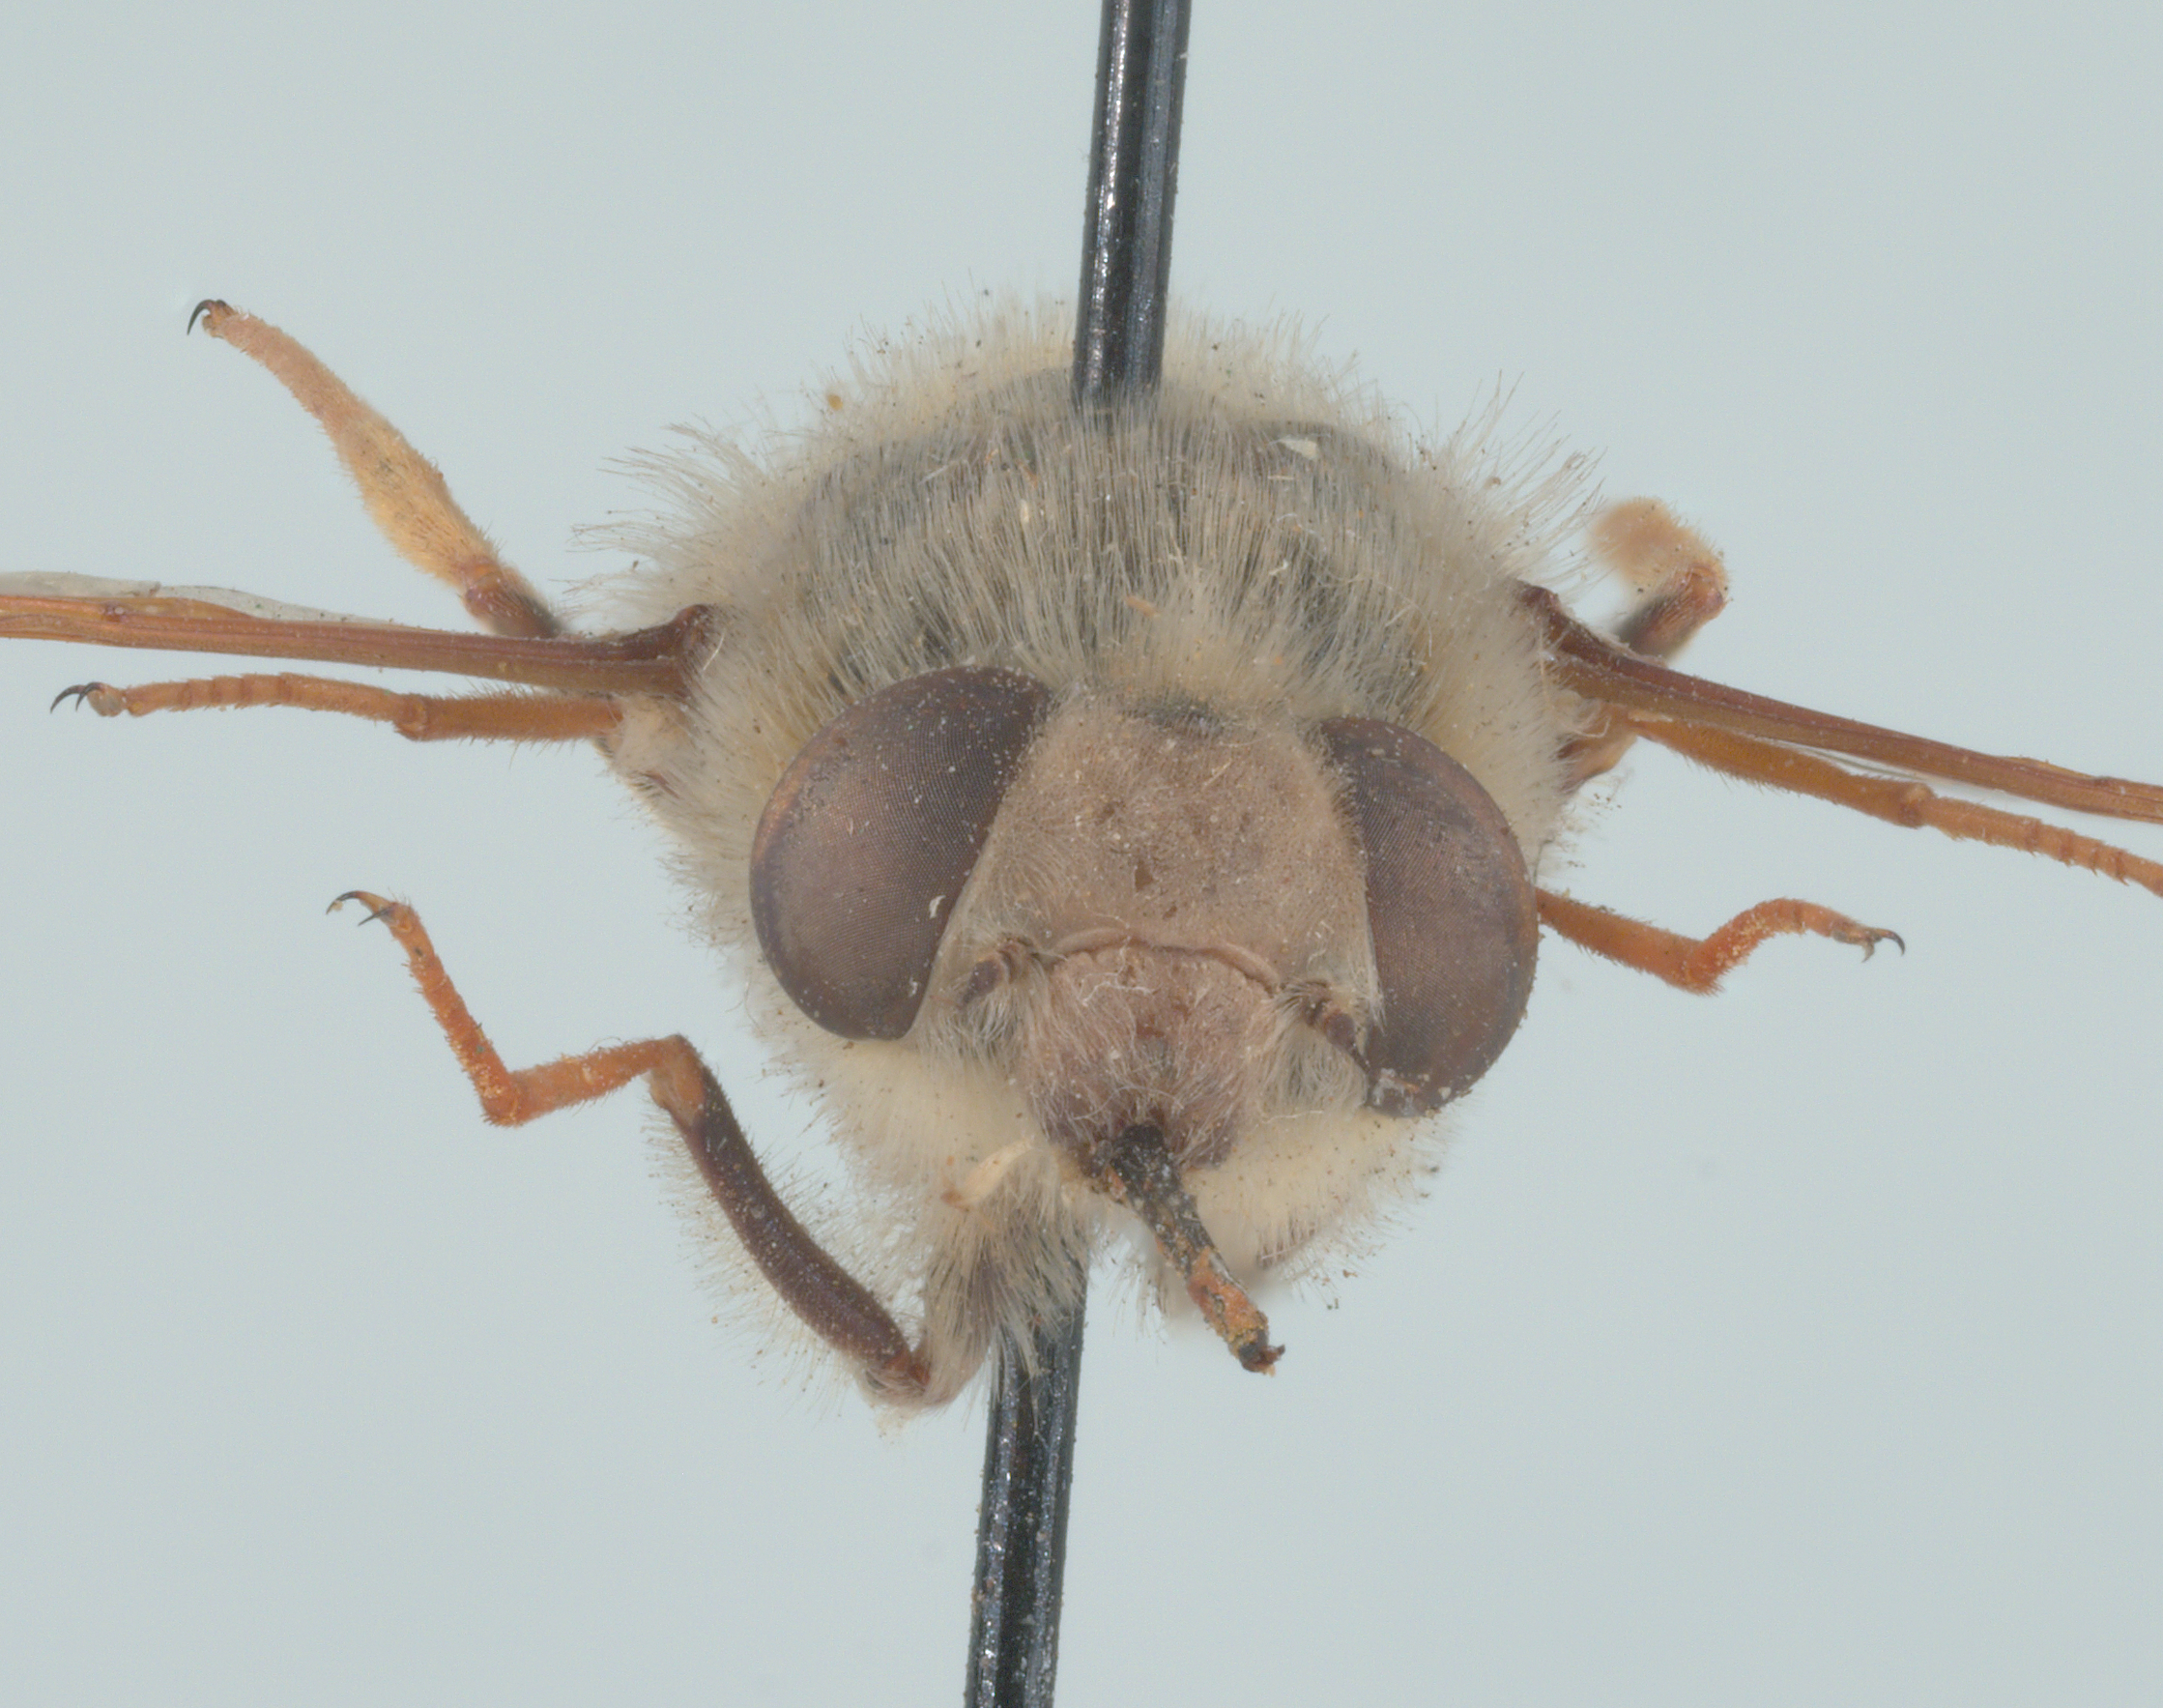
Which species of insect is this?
Nemestrinus aegyptiacus
